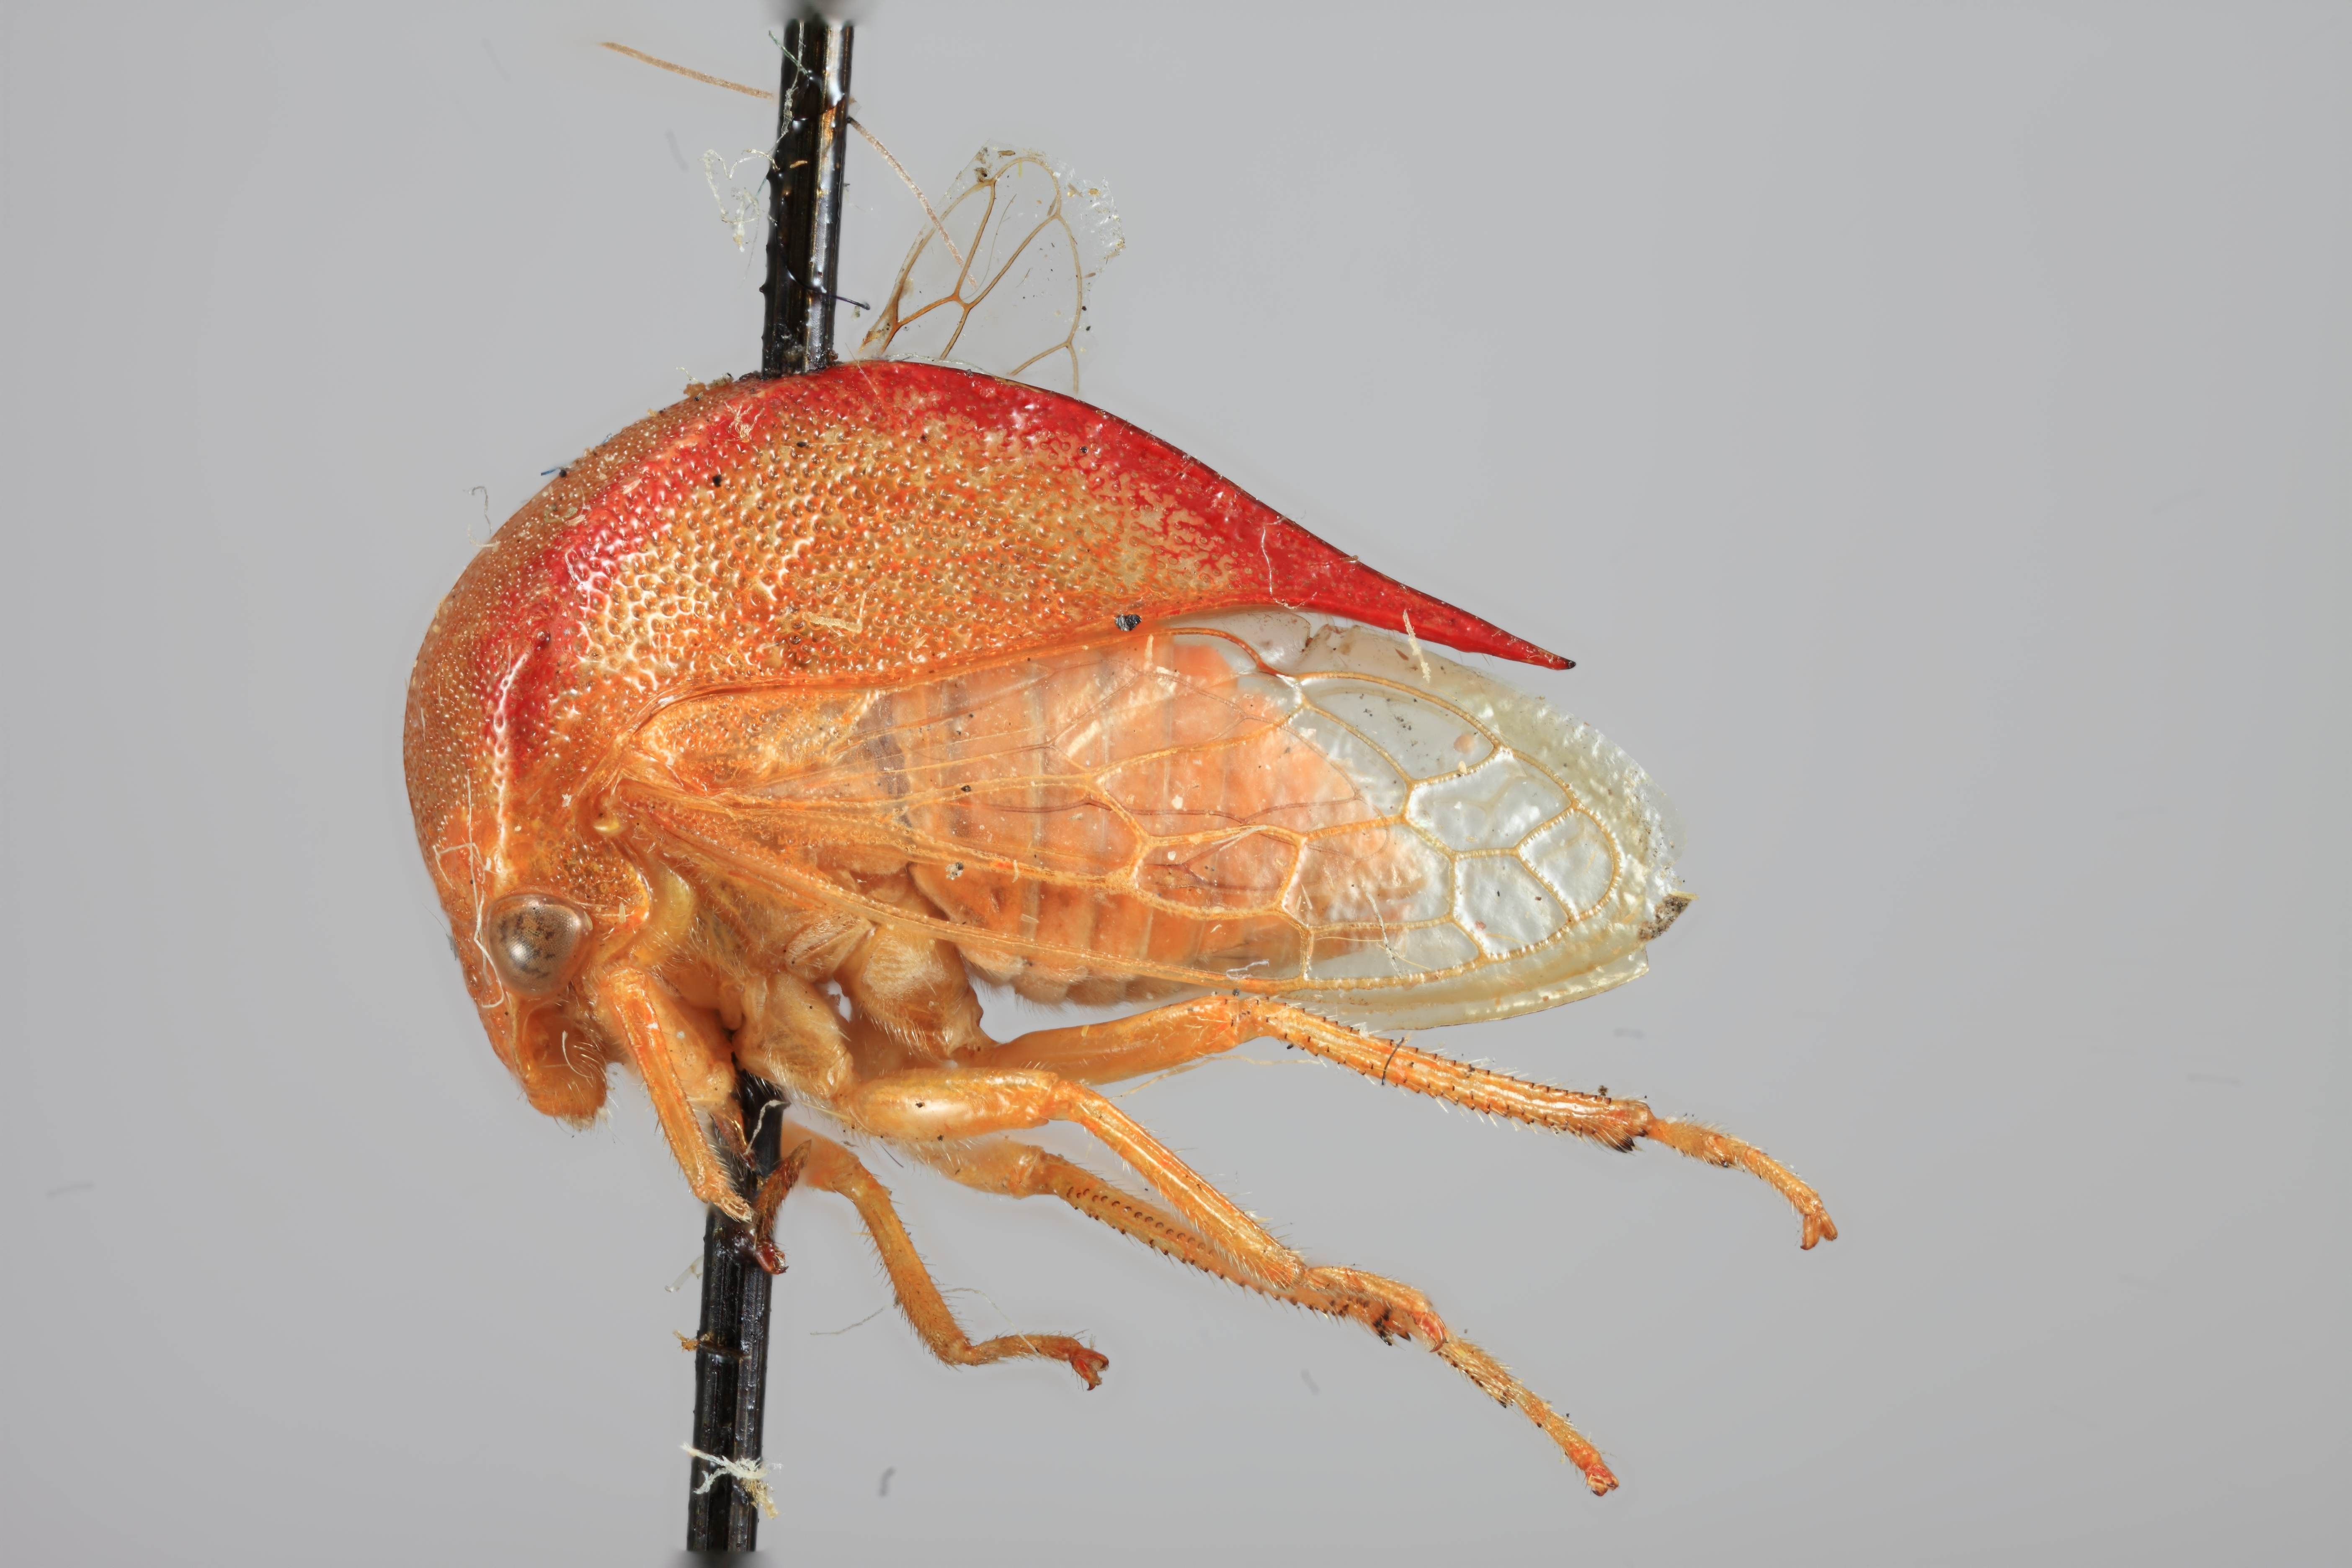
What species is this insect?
Ceresa rubra
